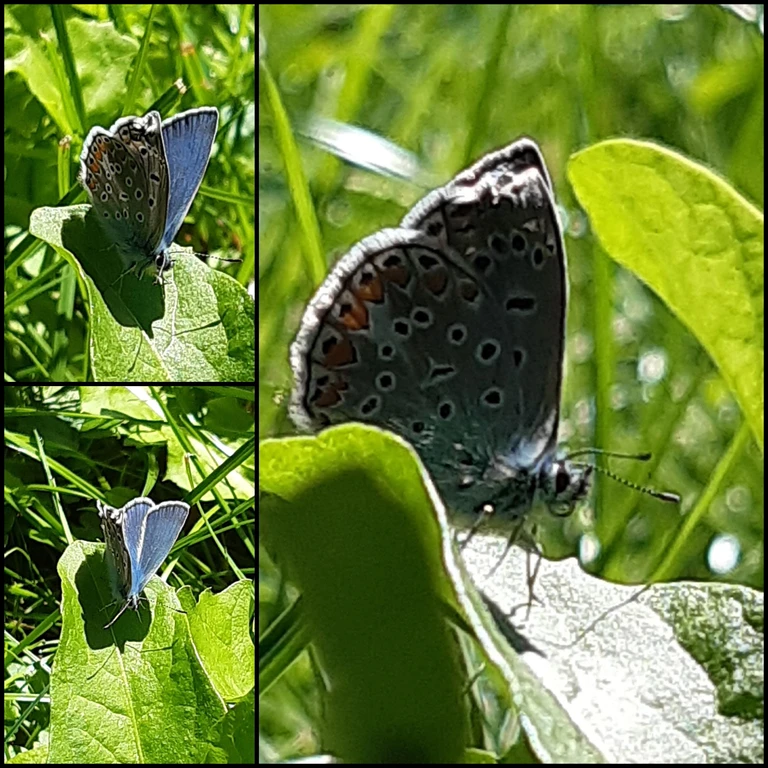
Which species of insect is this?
Polyommatus icarus
